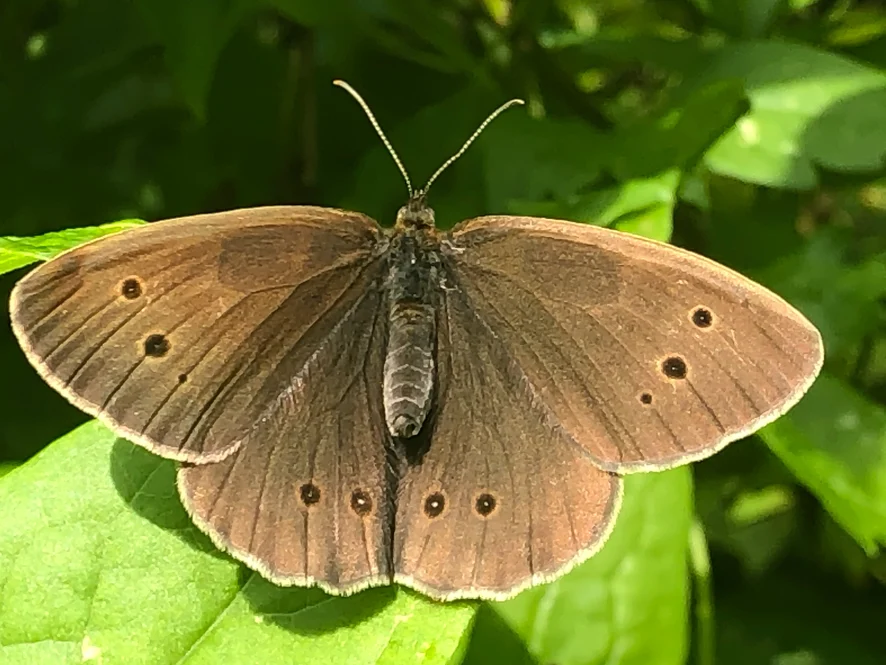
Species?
Aphantopus hyperantus
